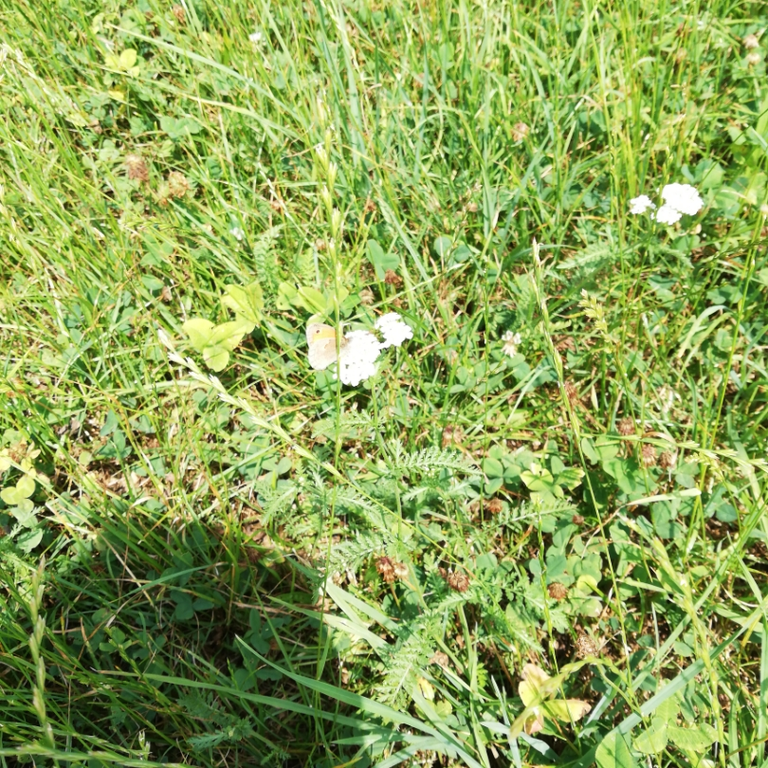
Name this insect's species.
Coenonympha pamphilus
